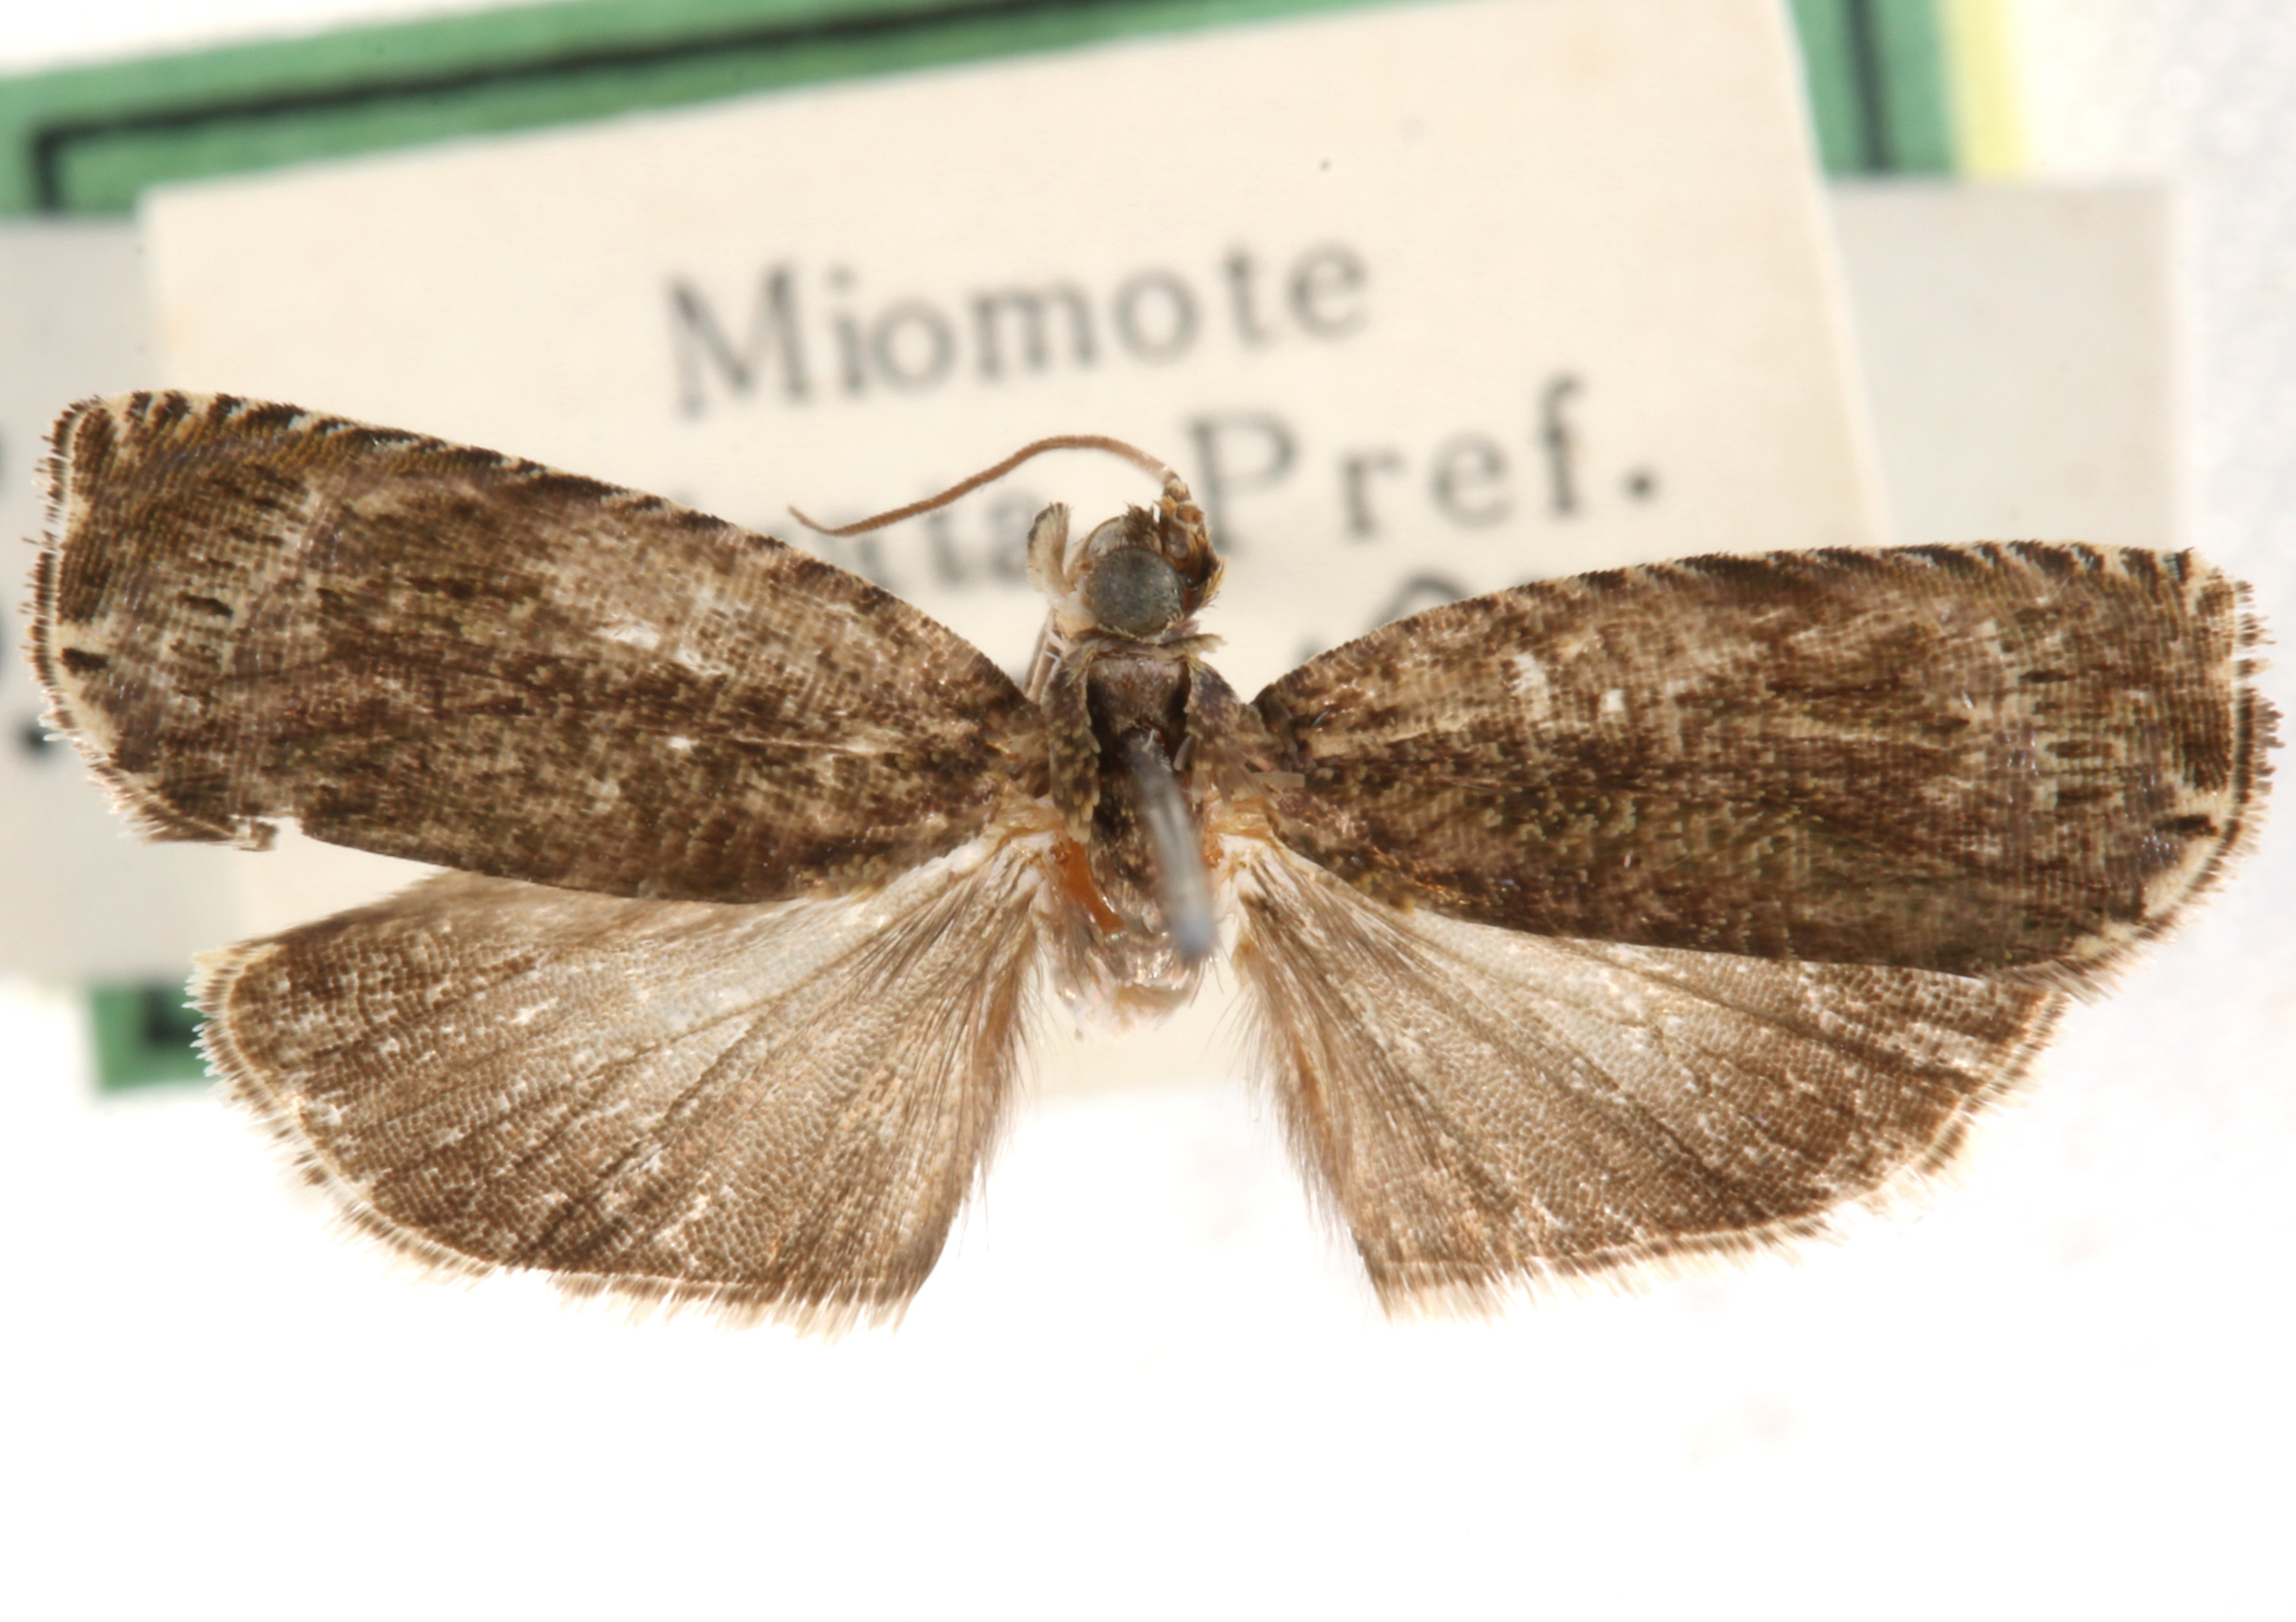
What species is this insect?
Pseudohedya satoi
